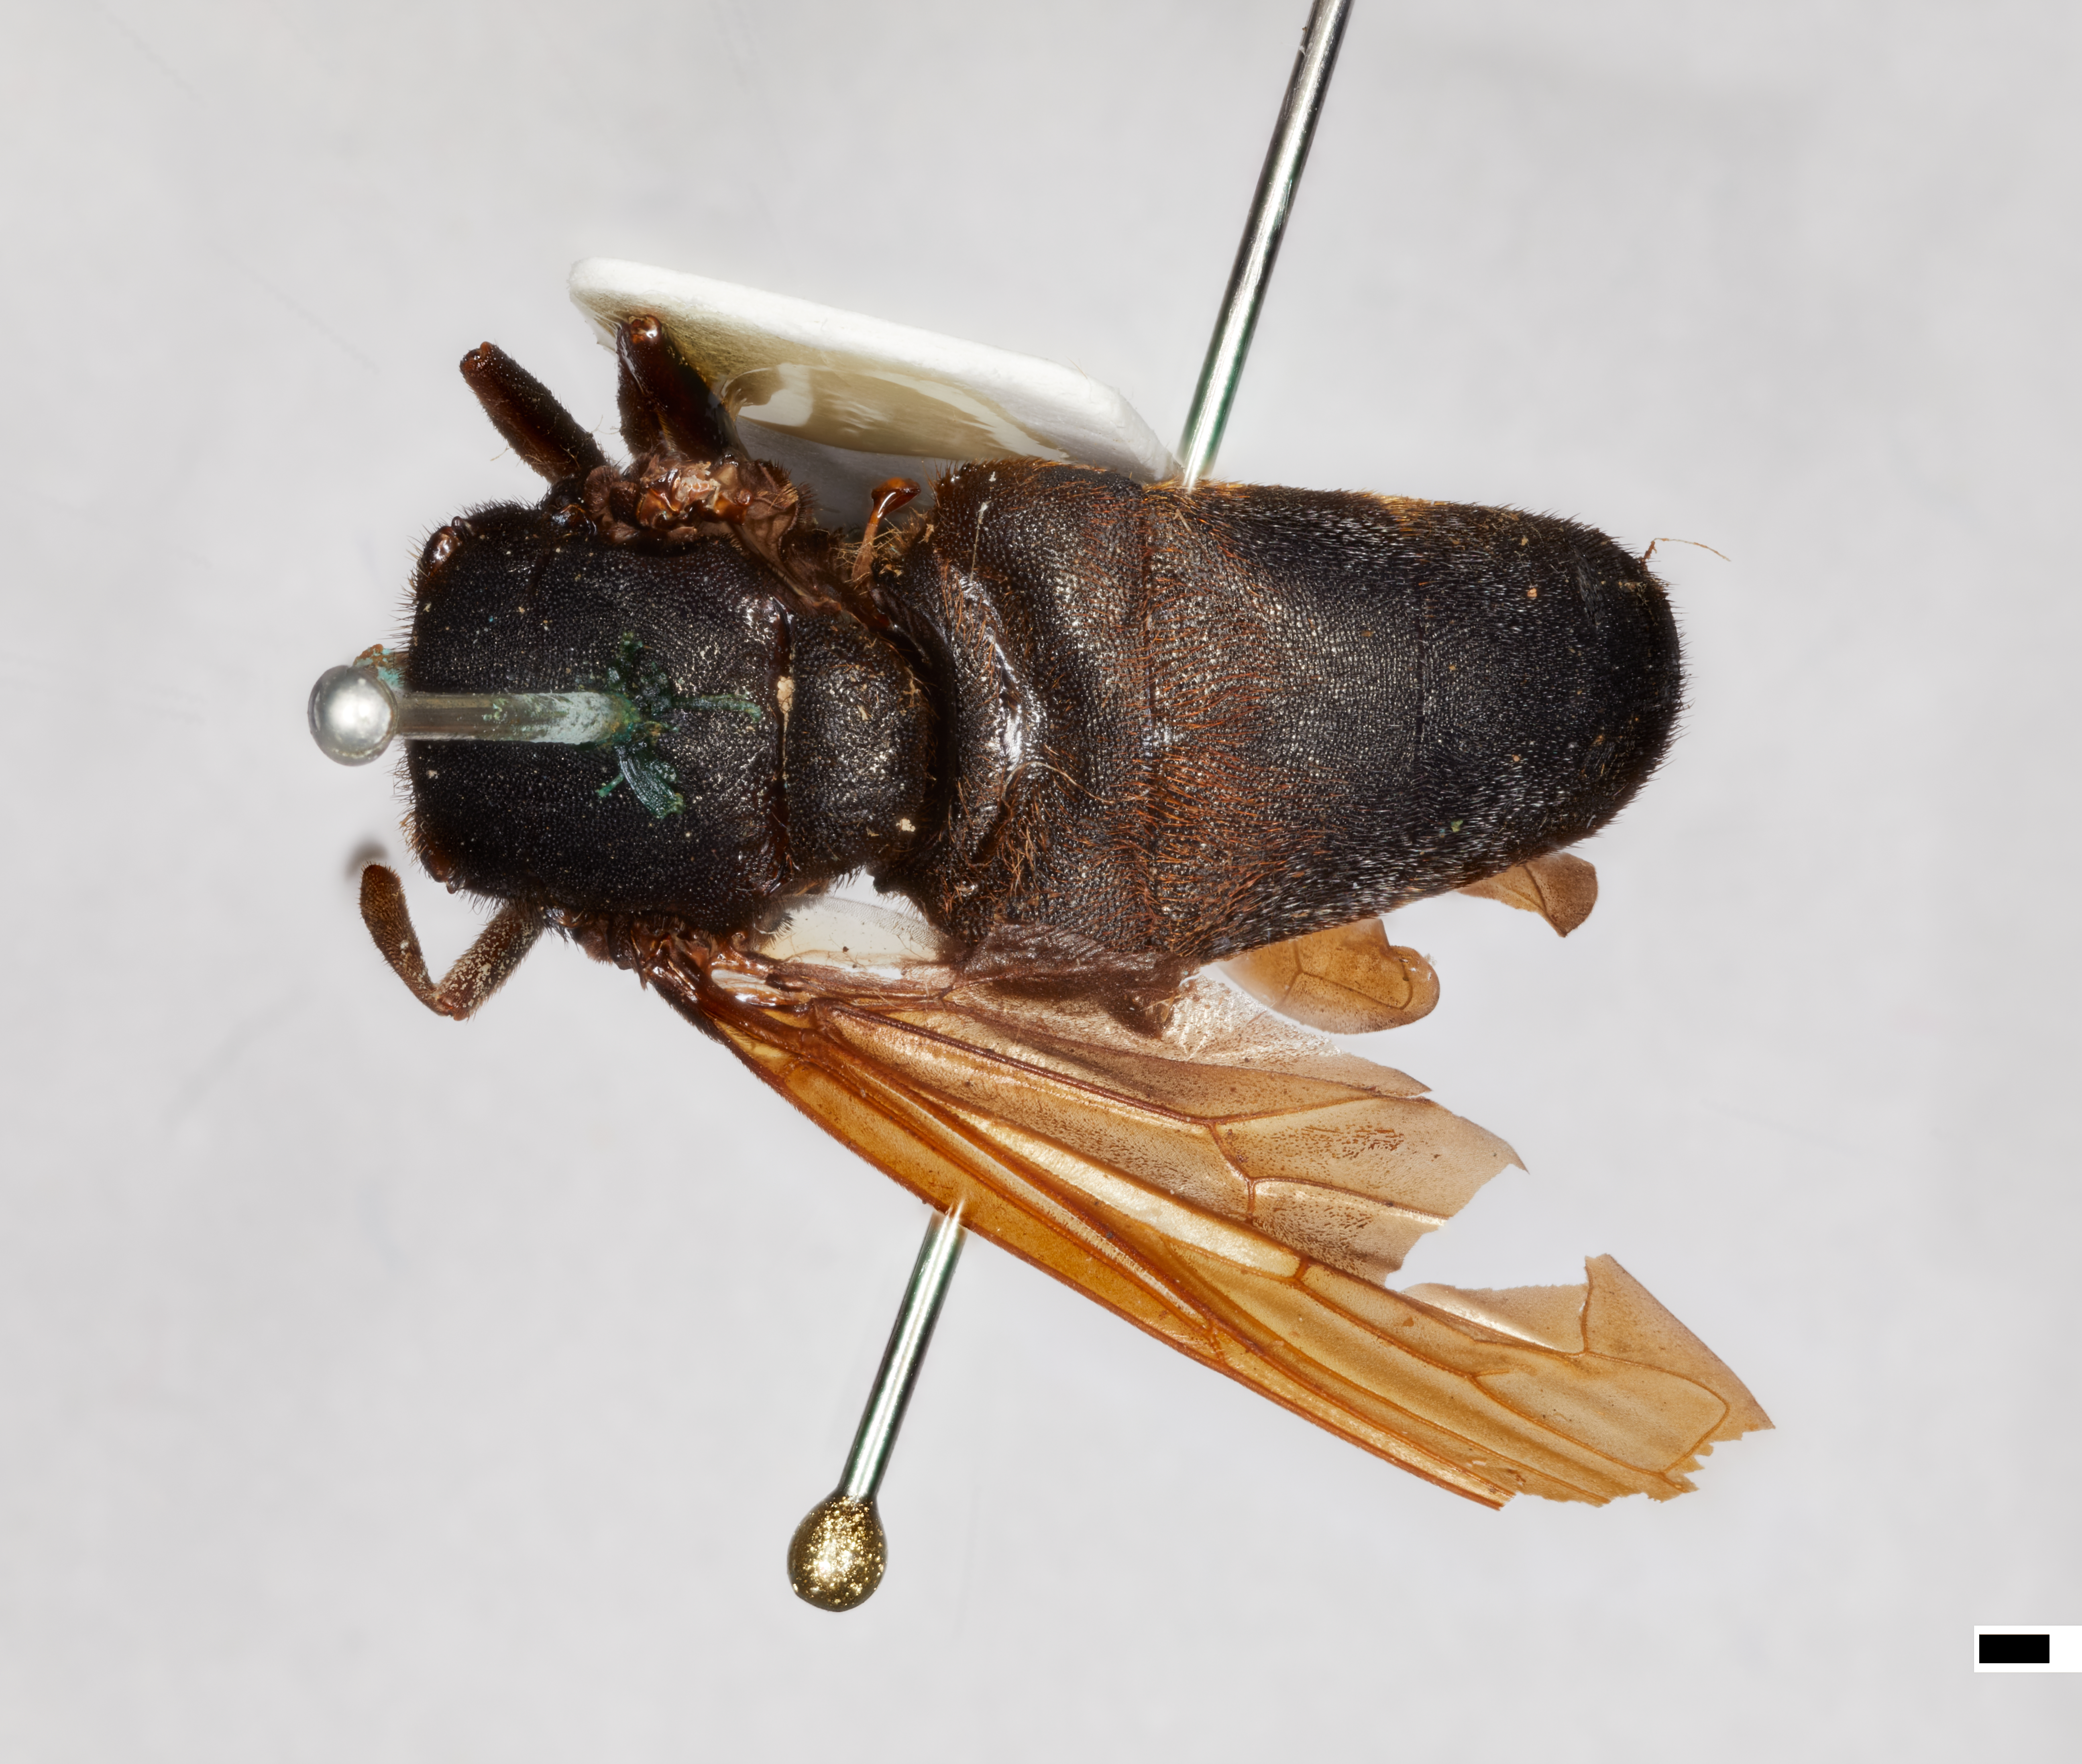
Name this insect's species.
Microdon flavipennis
